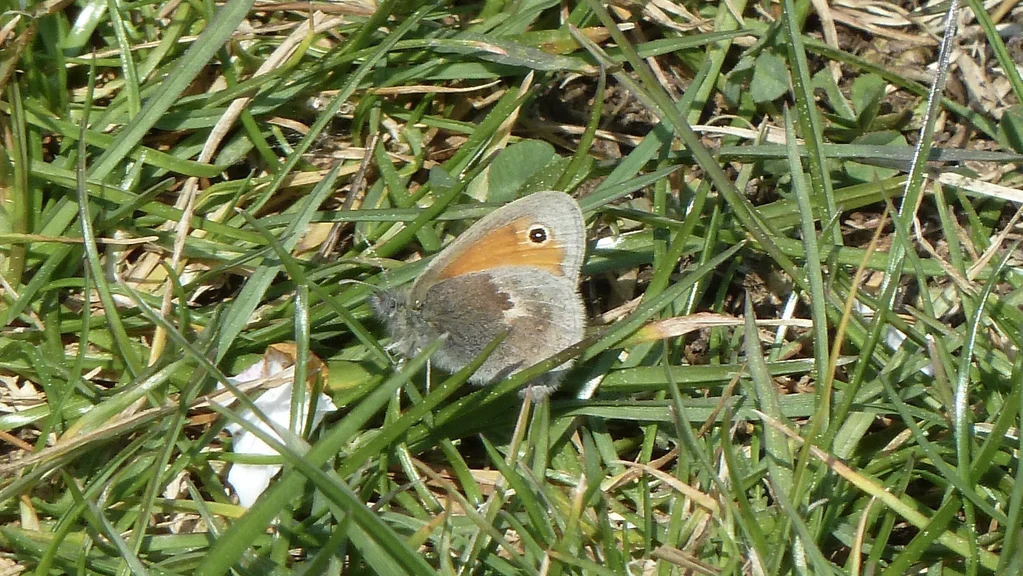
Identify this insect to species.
Coenonympha pamphilus
